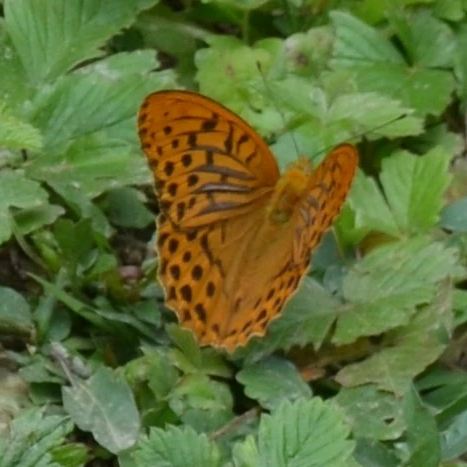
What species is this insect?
Argynnis paphia
